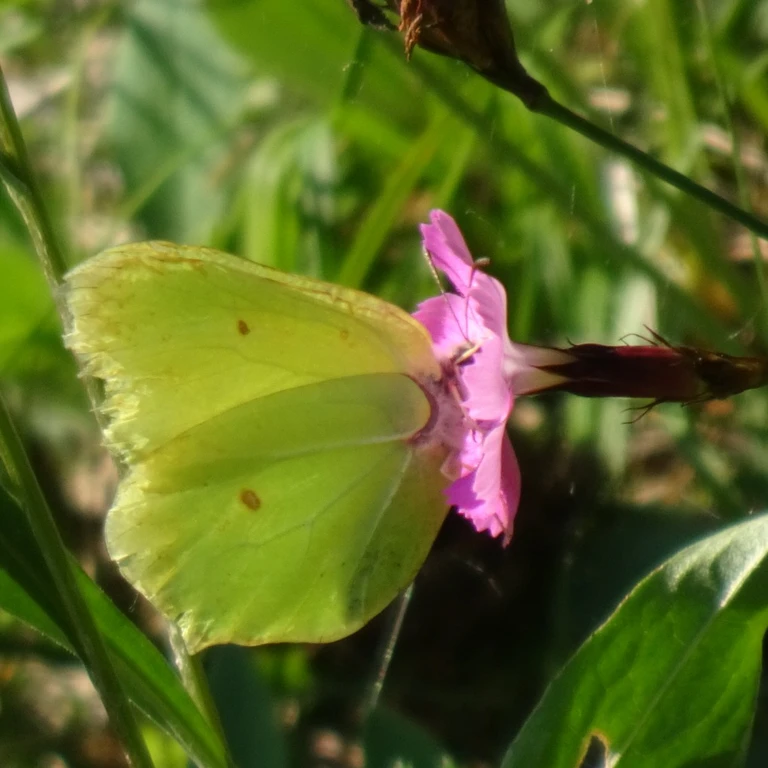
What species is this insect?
Gonepteryx rhamni
